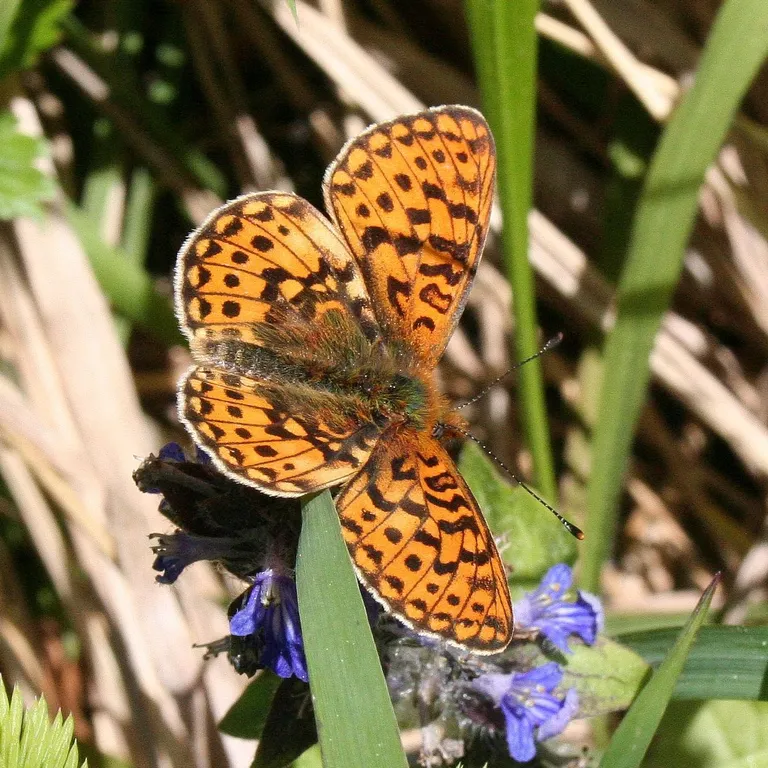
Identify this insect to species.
Boloria euphrosyne (also Clossiana euphrosyne)
